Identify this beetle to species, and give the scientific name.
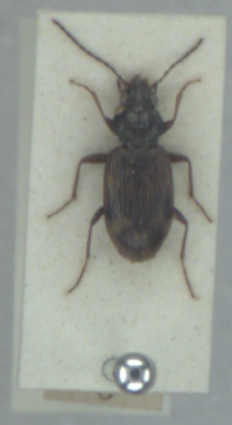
Bembidion dentellum
